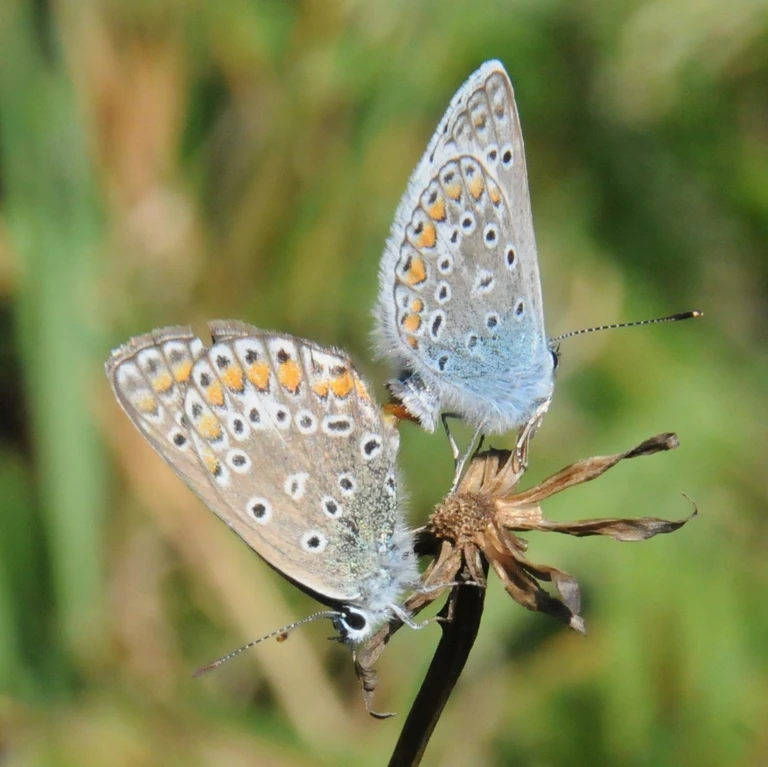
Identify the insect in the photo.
Polyommatus icarus
